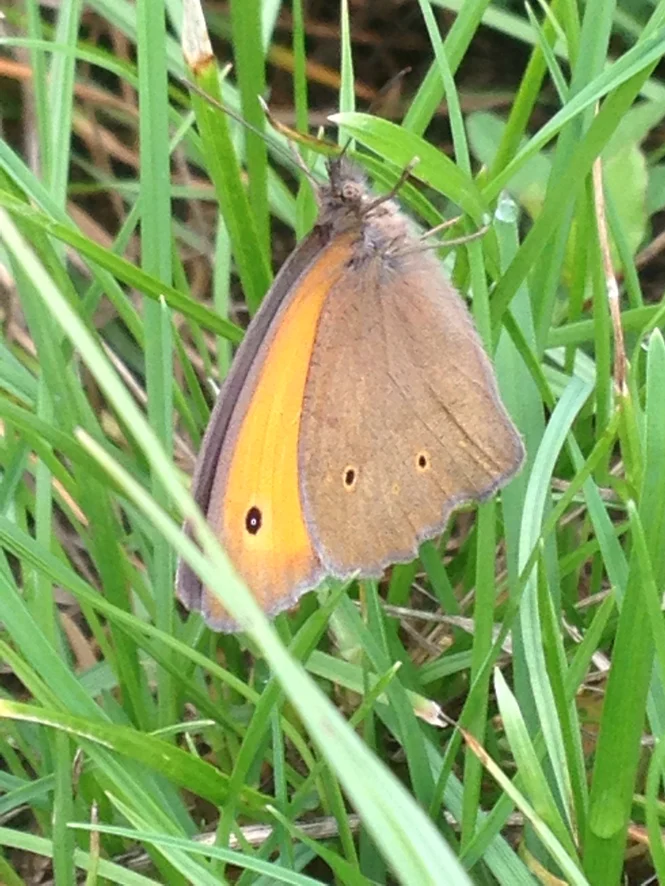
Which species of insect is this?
Maniola jurtina
